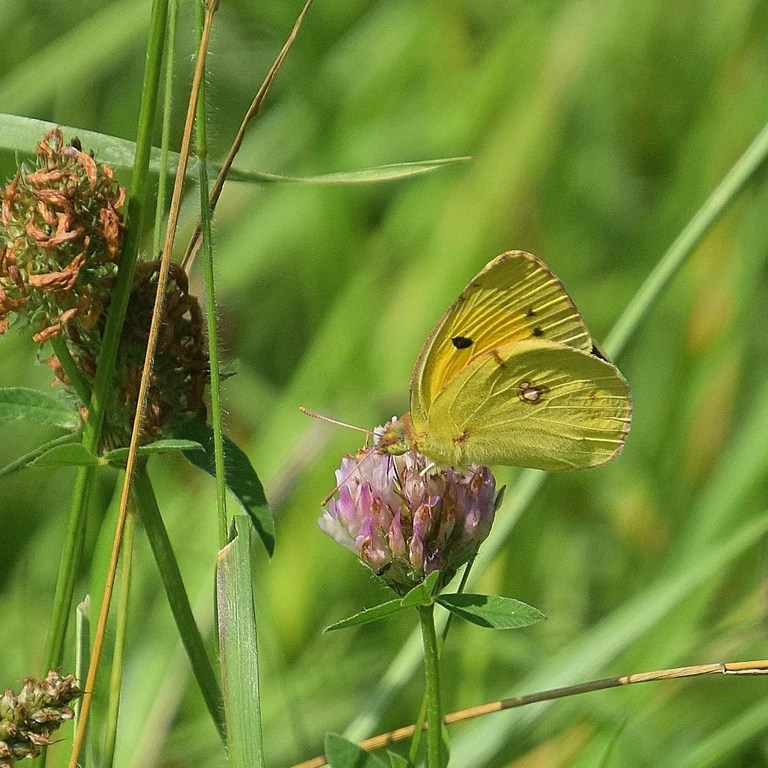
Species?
Colias croceus
